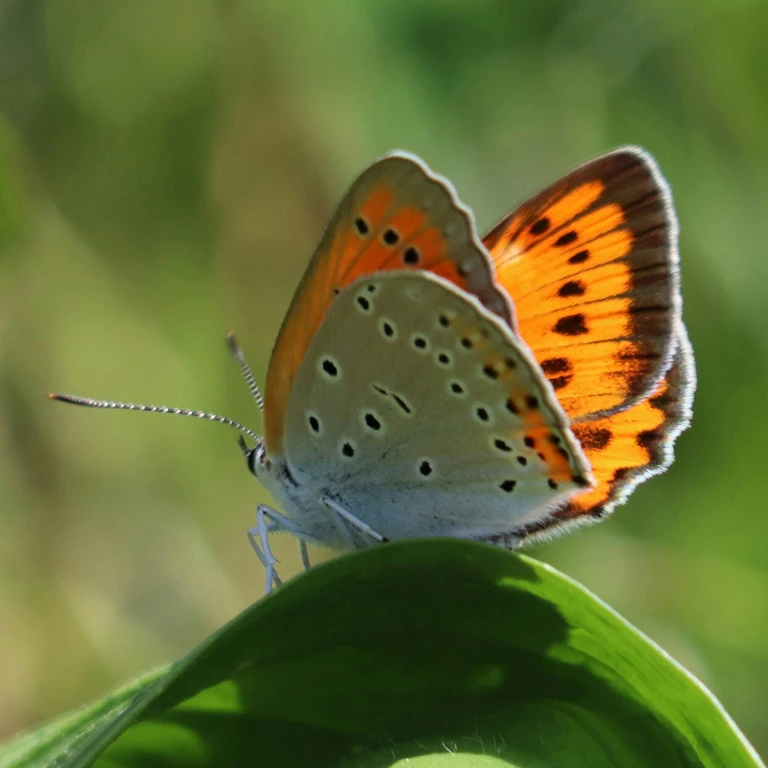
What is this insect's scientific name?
Lycaena dispar
